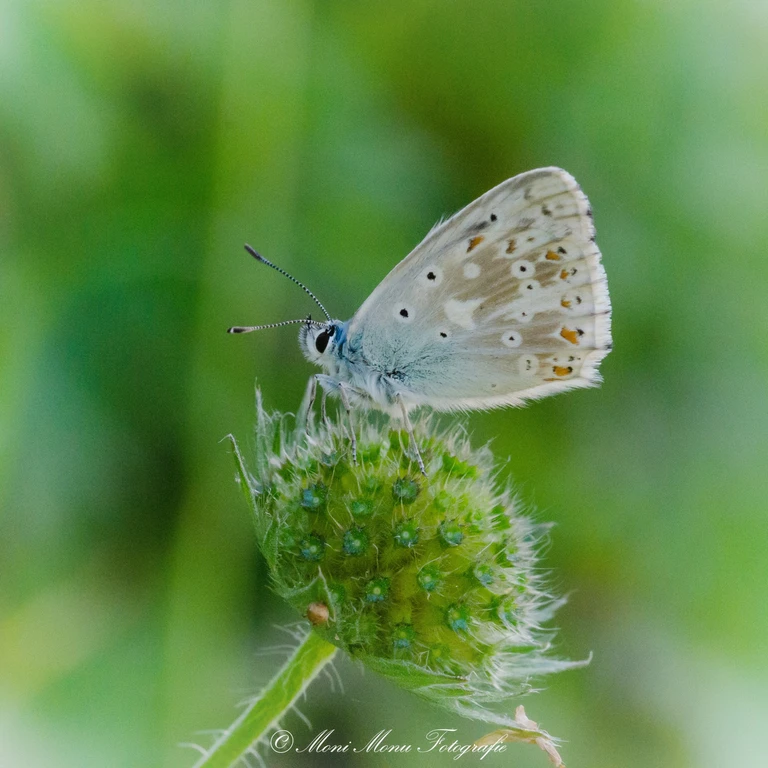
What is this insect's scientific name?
Lysandra coridon
